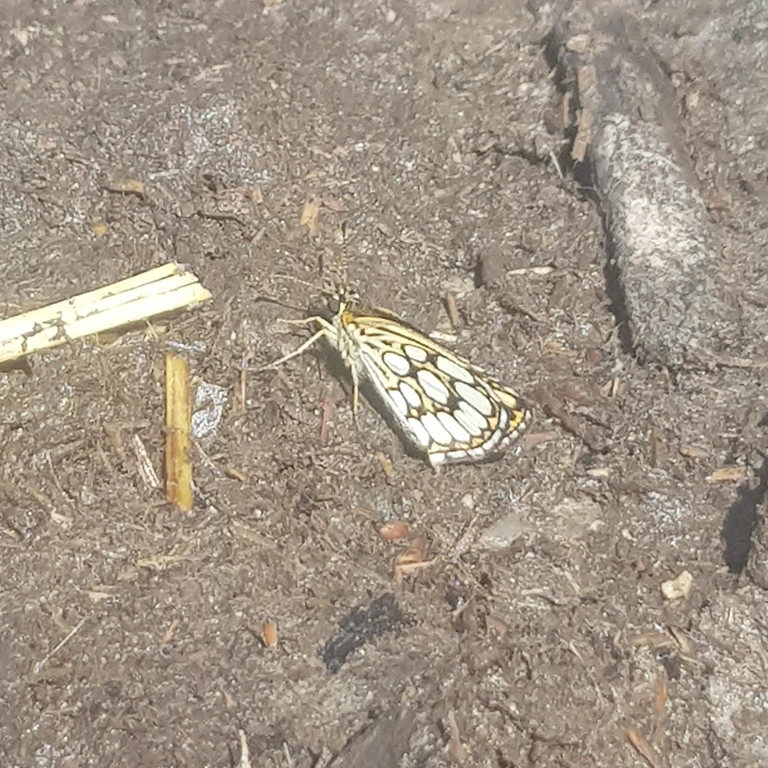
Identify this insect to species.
Heteropterus morpheus
